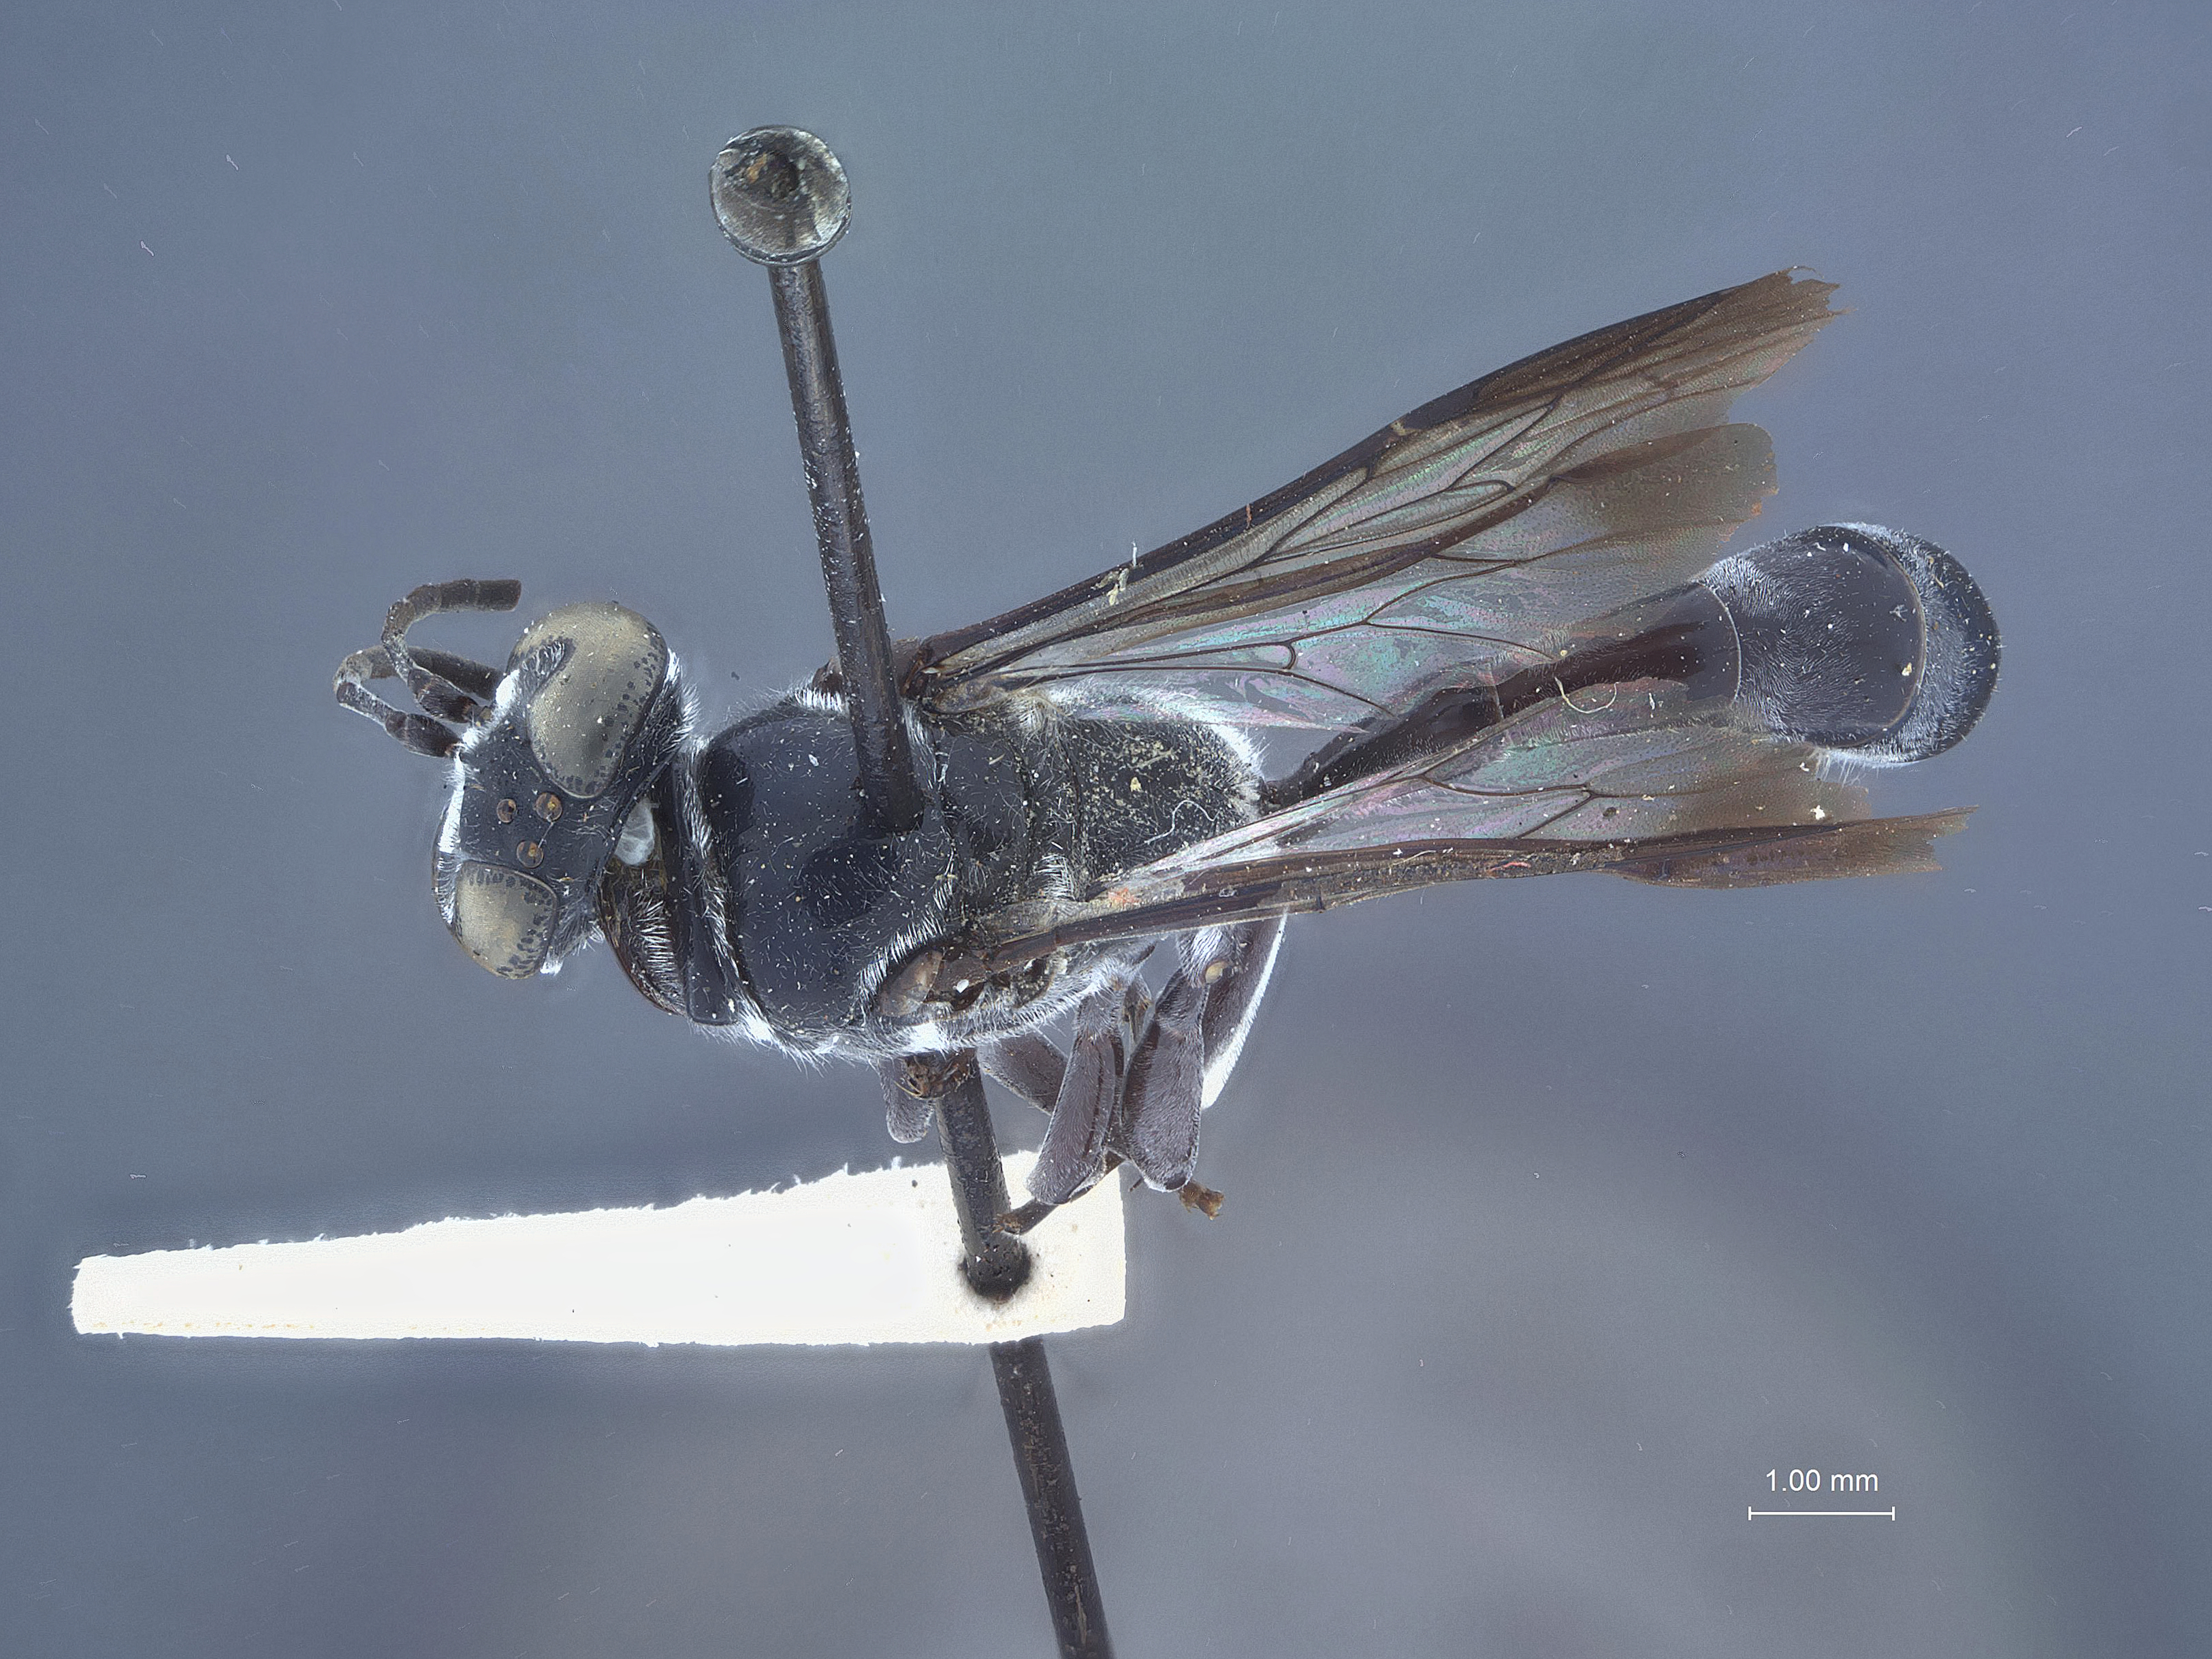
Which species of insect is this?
Trypoxylon rohweri
